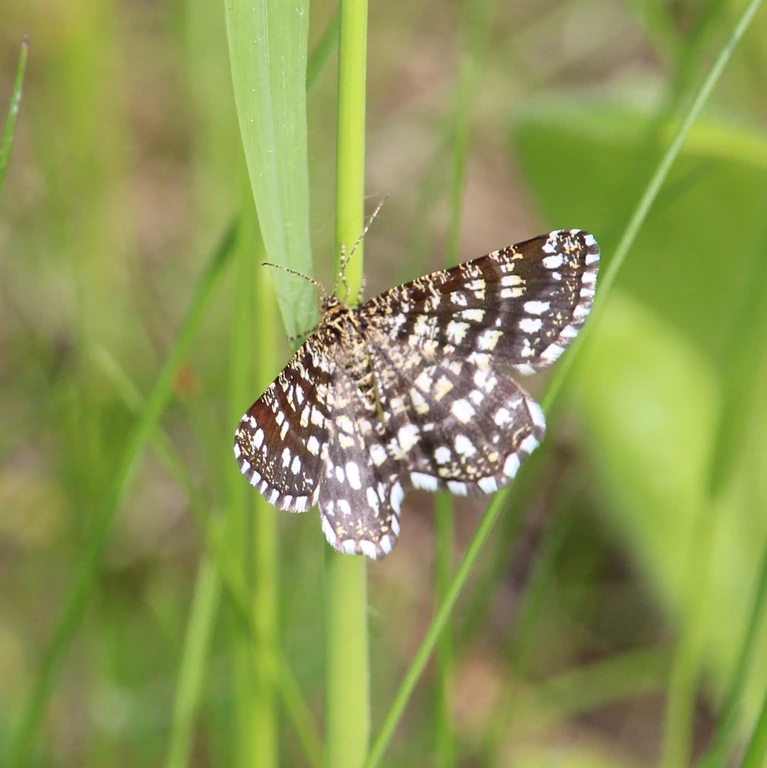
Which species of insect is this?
Chiasmia clathrata
